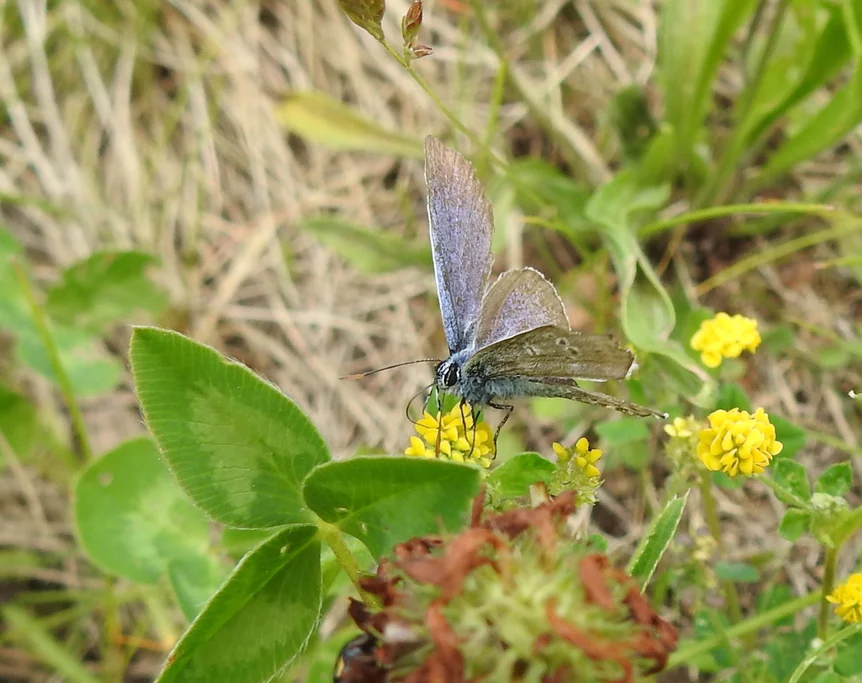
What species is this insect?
Plebejus argus
